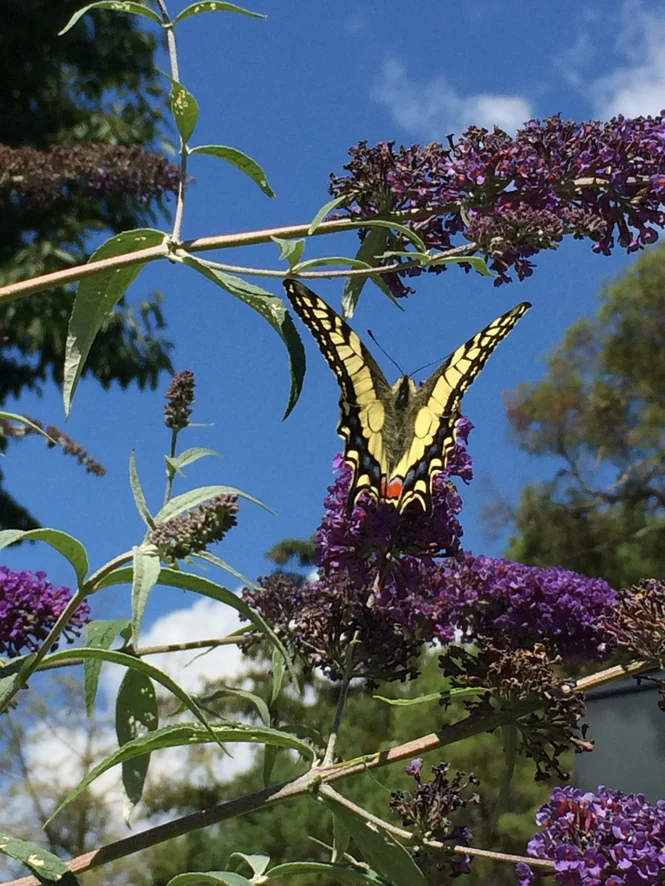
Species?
Papilio machaon
